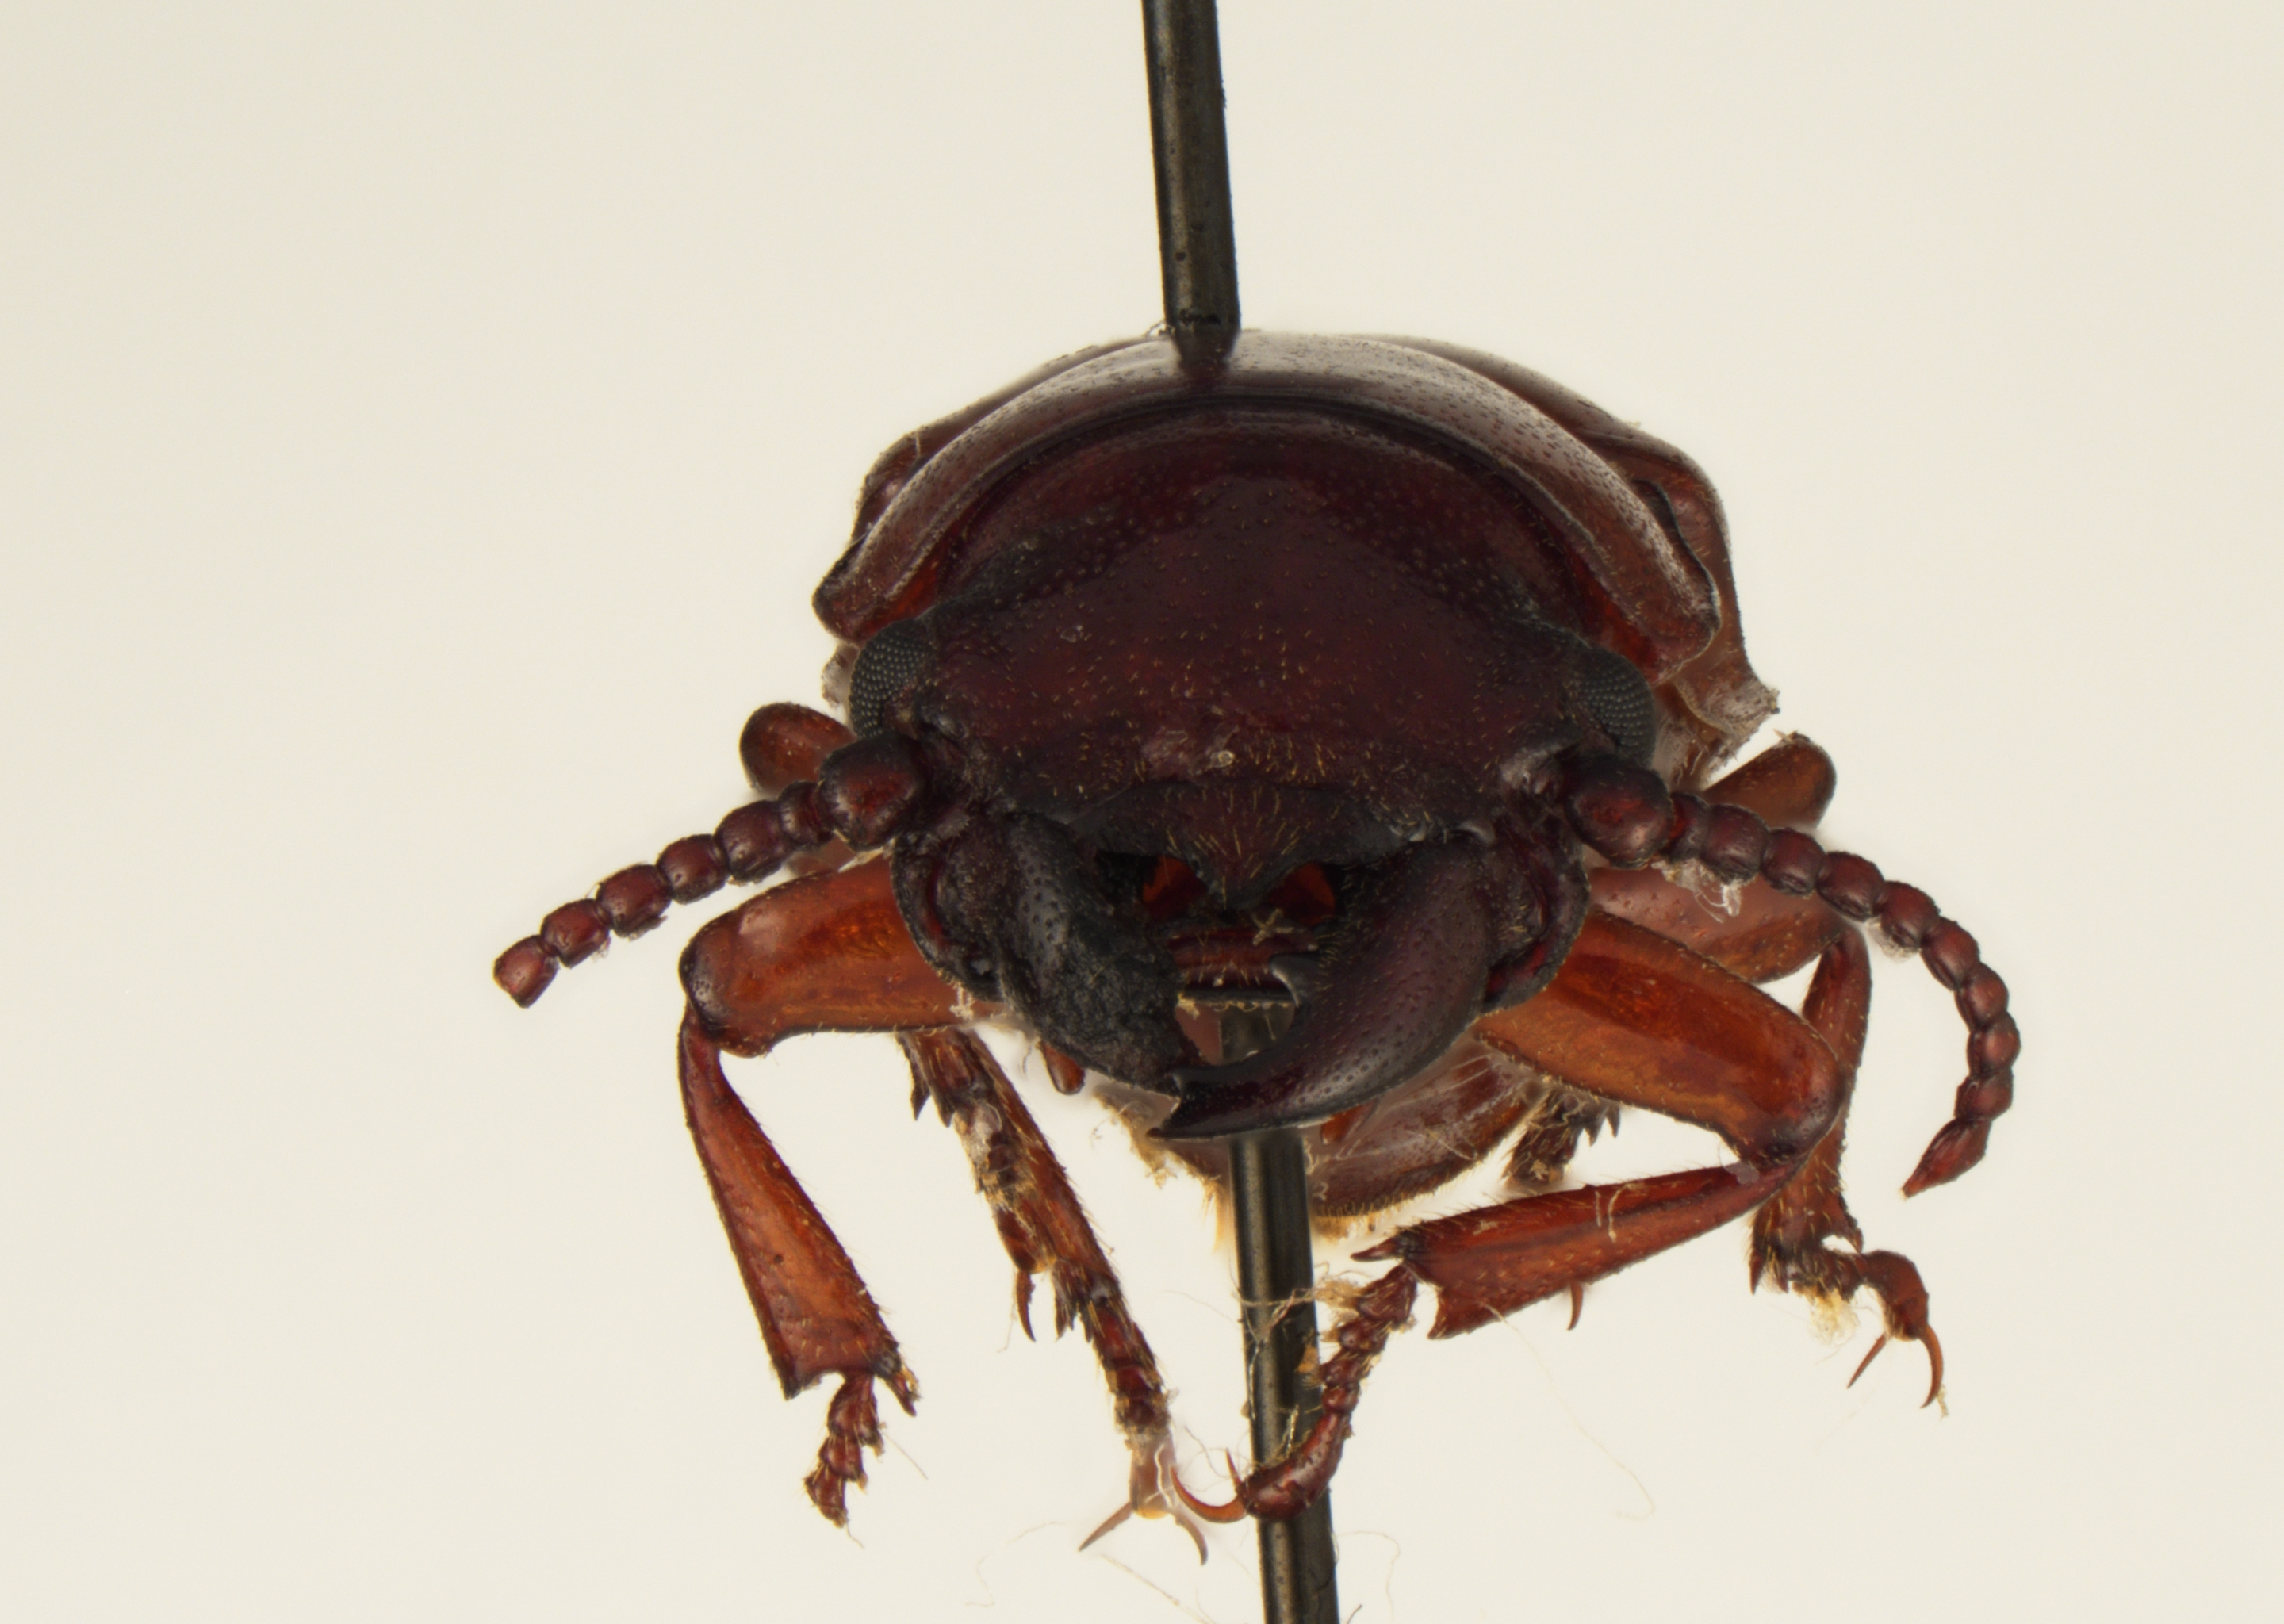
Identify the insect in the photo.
Parandra punctillata (also Neandra marginicollis)
